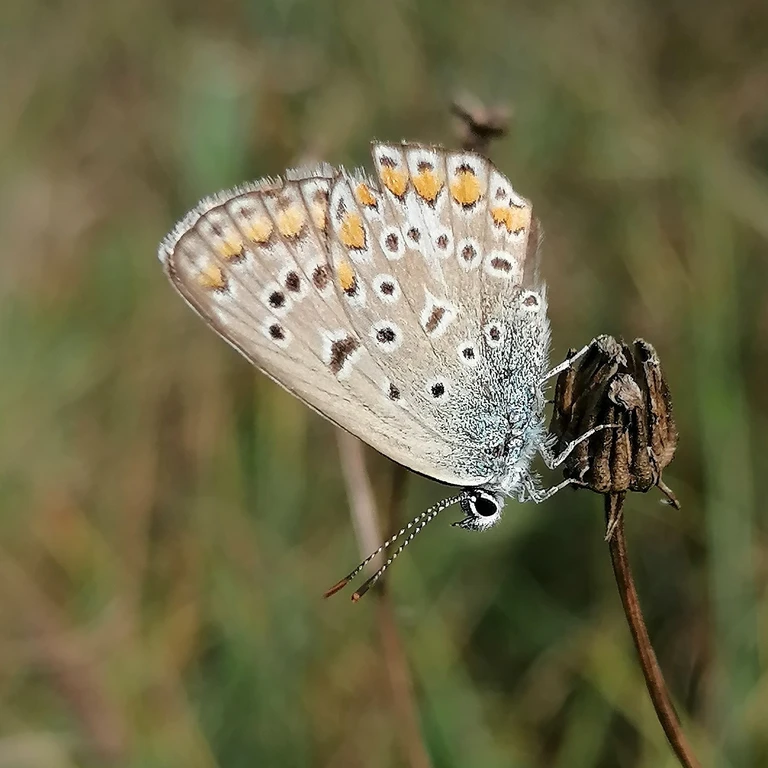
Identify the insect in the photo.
Polyommatus icarus
